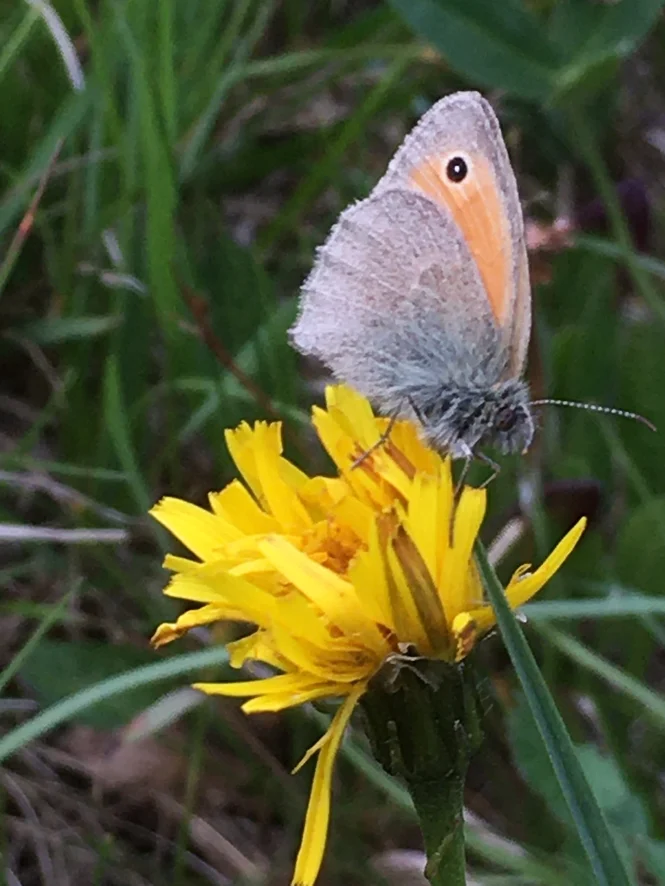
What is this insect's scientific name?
Coenonympha pamphilus
